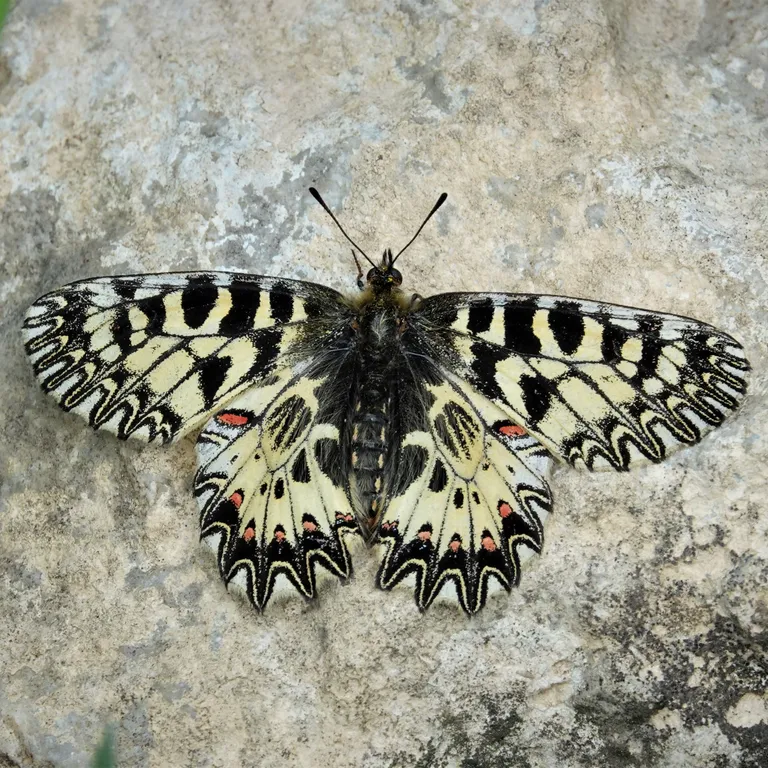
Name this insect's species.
Zerynthia polyxena
